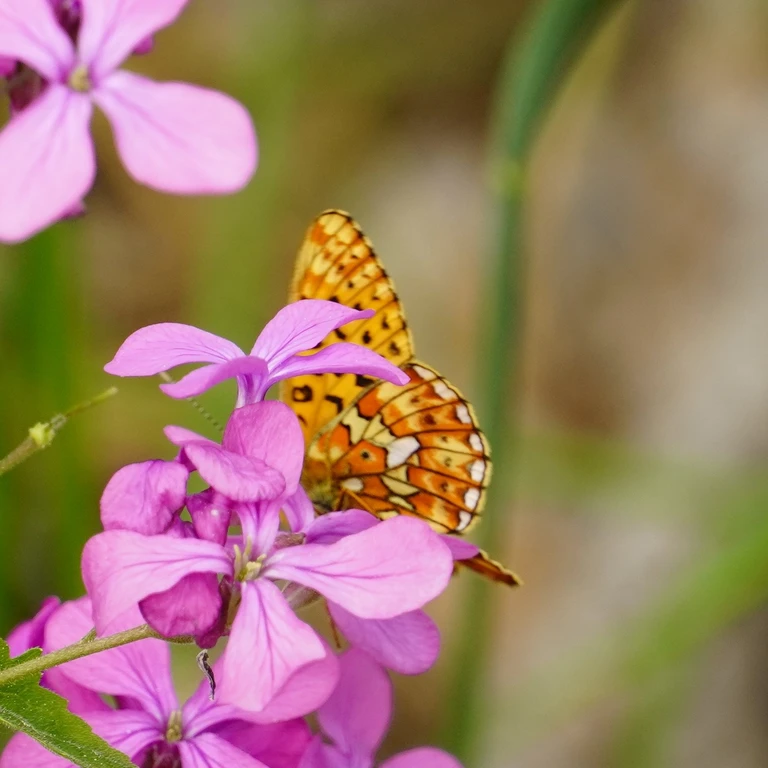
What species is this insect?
Boloria euphrosyne (also Clossiana euphrosyne)
